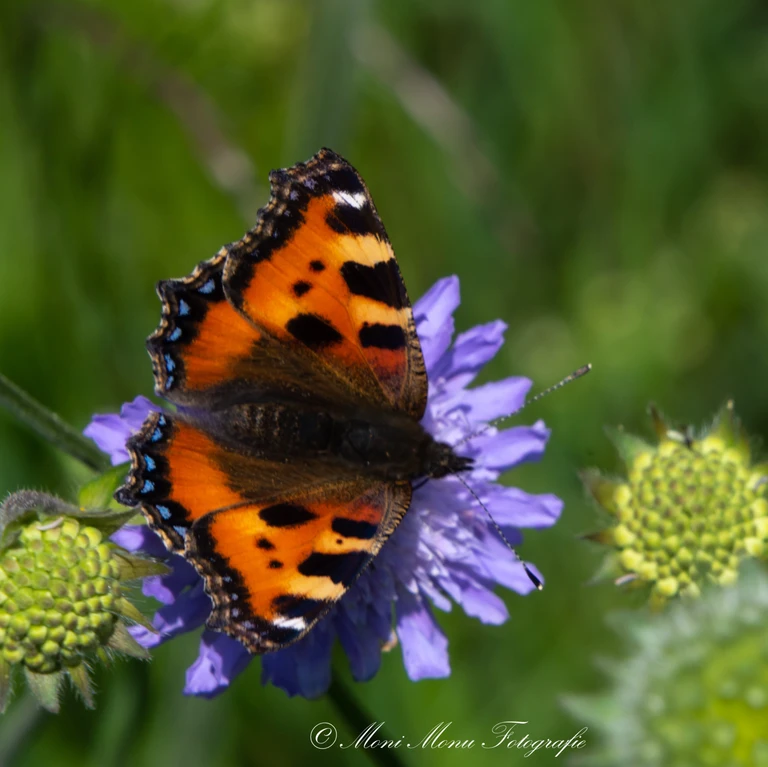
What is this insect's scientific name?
Aglais urticae
